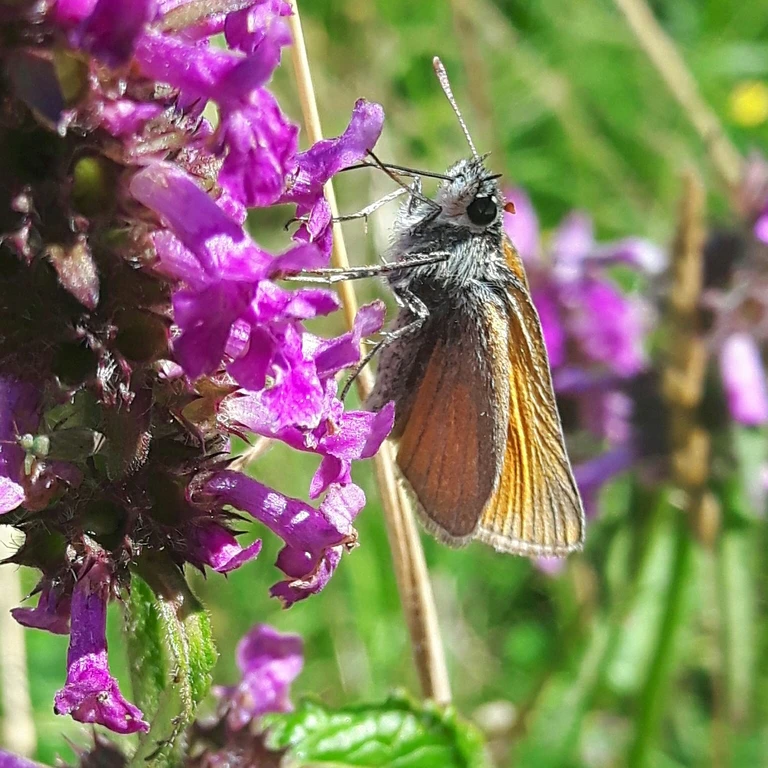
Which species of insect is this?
Thymelicus sylvestris
